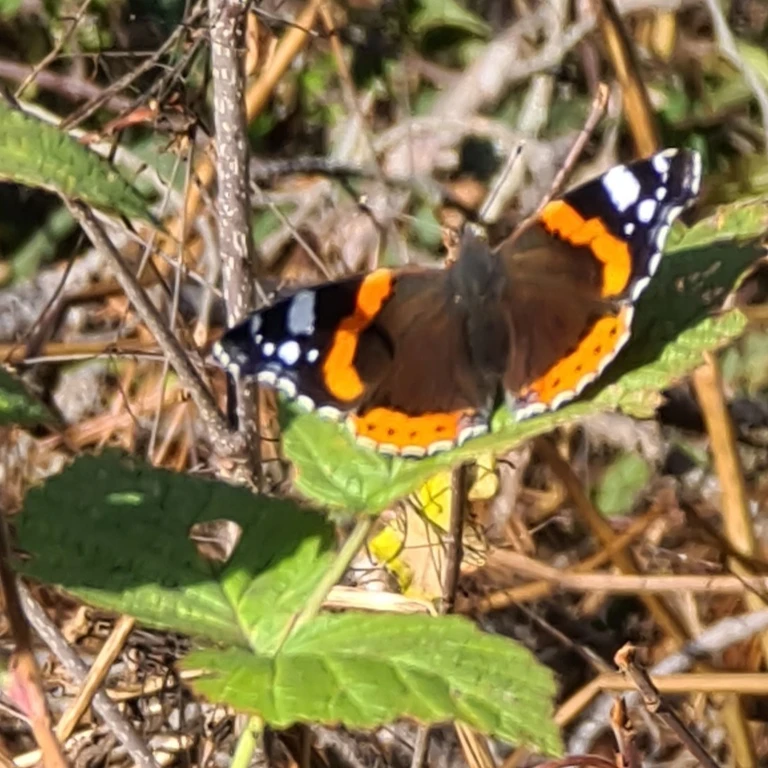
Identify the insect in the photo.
Vanessa atalanta
